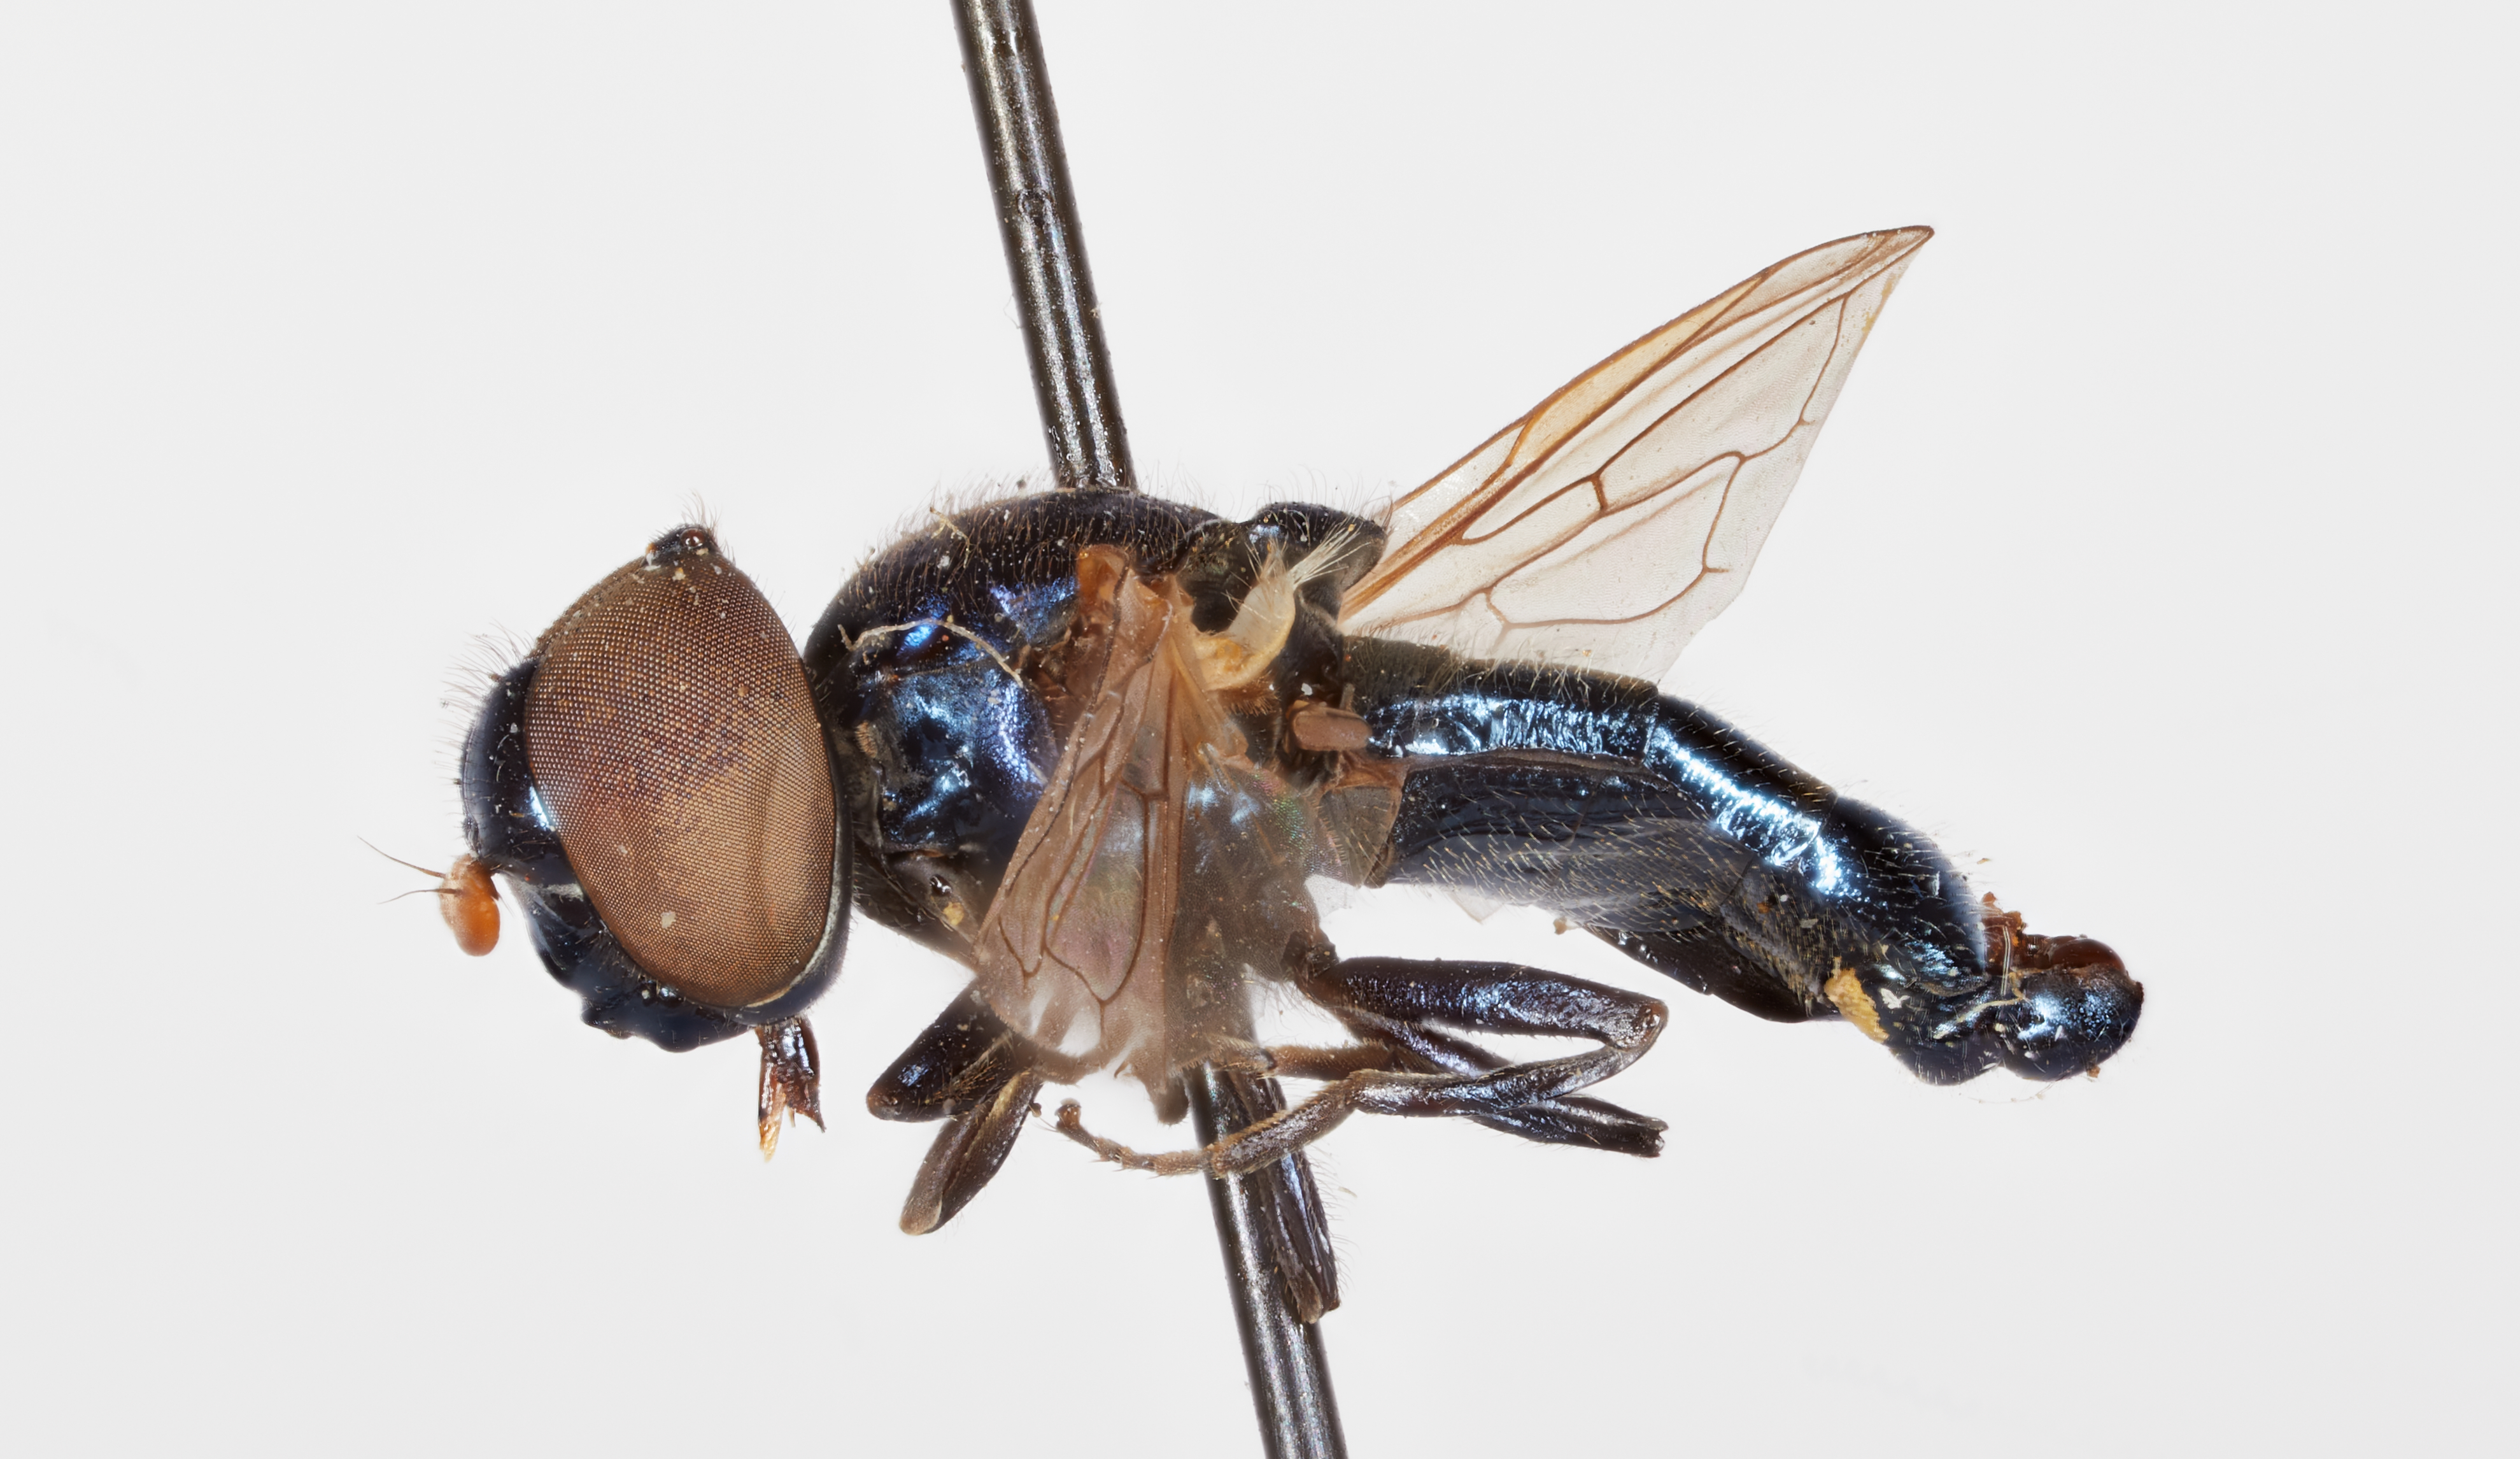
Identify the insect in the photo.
Chrysogaster greenei
